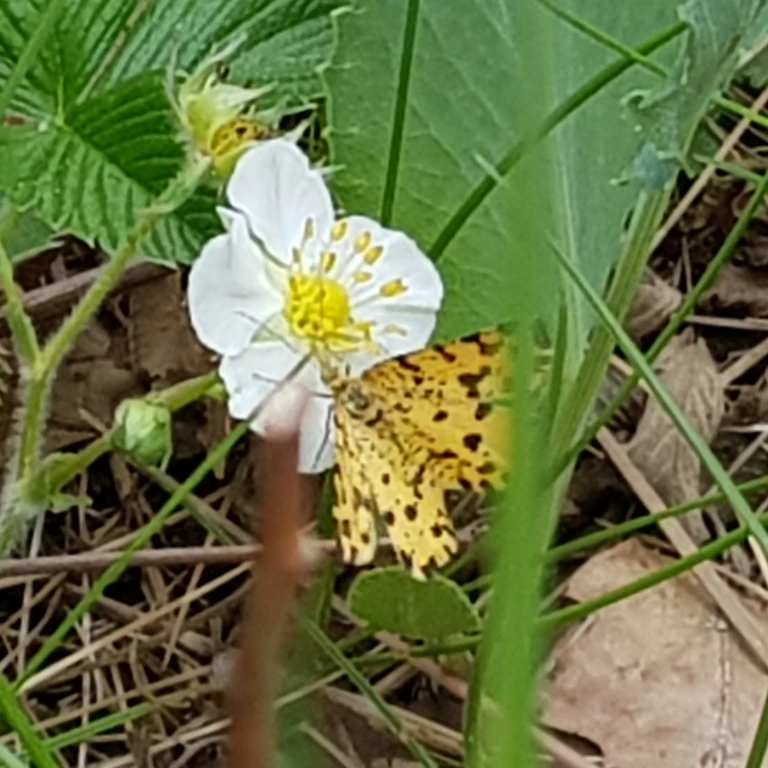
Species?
Pseudopanthera macularia
